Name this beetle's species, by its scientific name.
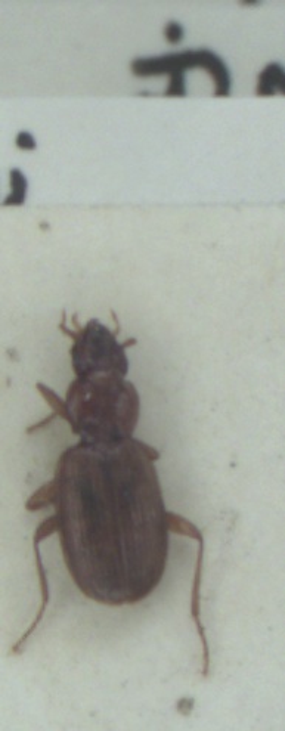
Trechus fulvus
